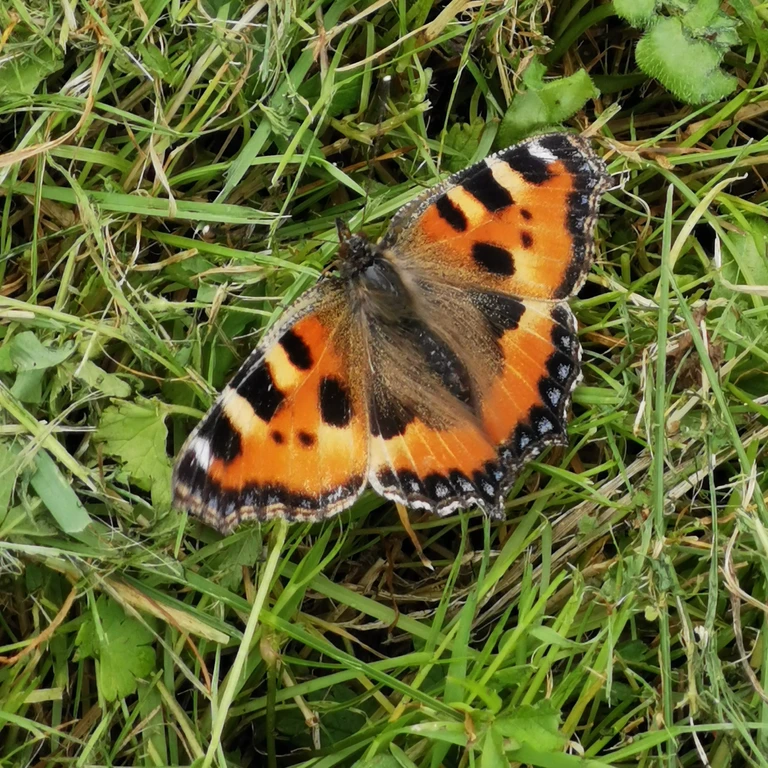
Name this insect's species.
Aglais urticae
